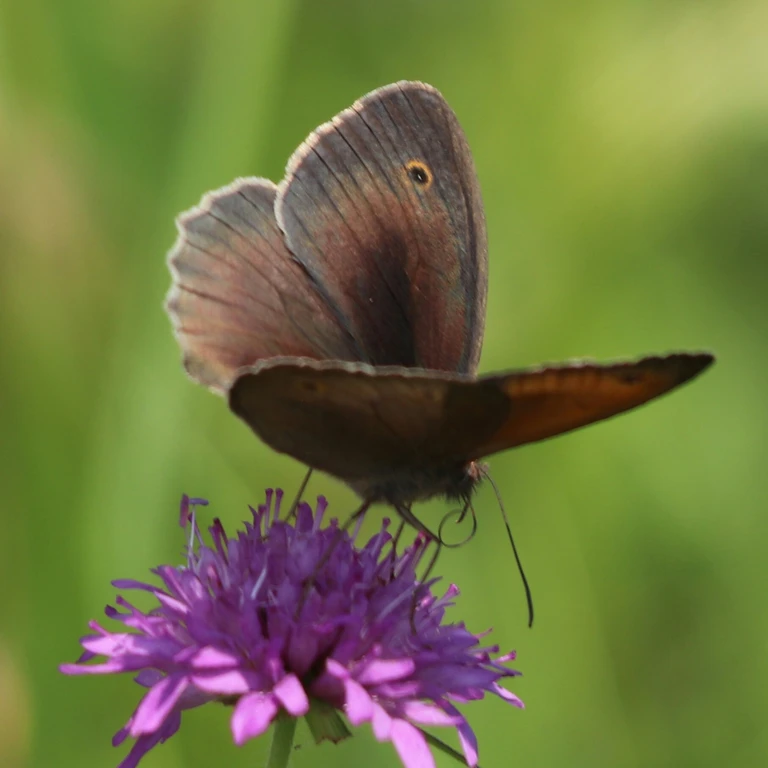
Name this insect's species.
Maniola jurtina
